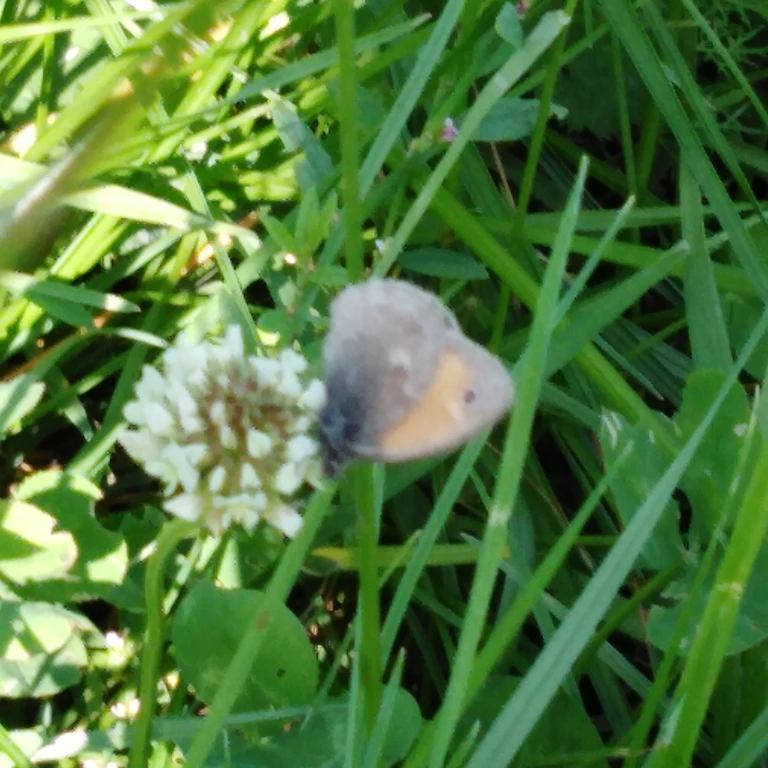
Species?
Coenonympha pamphilus
